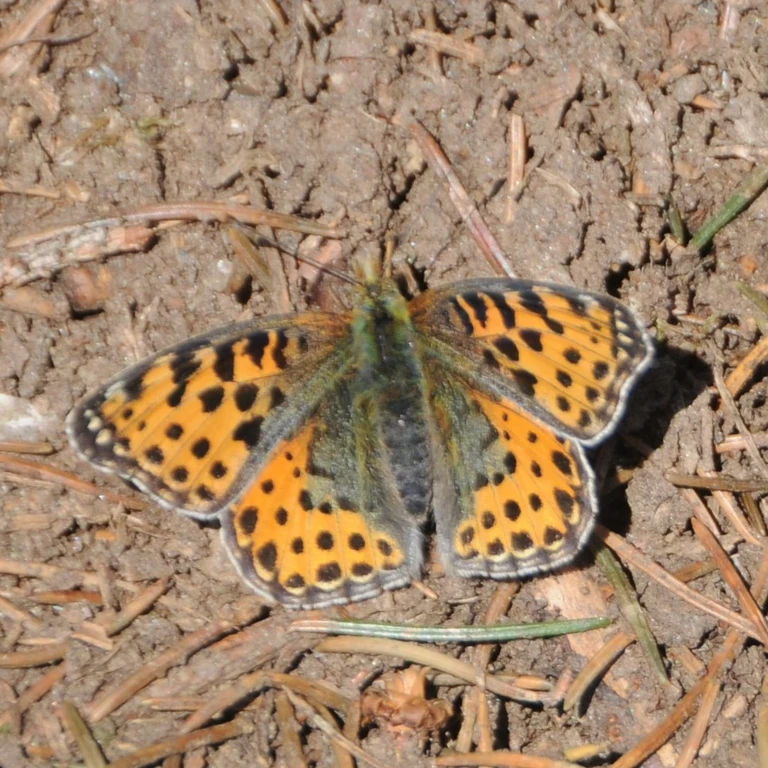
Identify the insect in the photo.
Issoria lathonia
